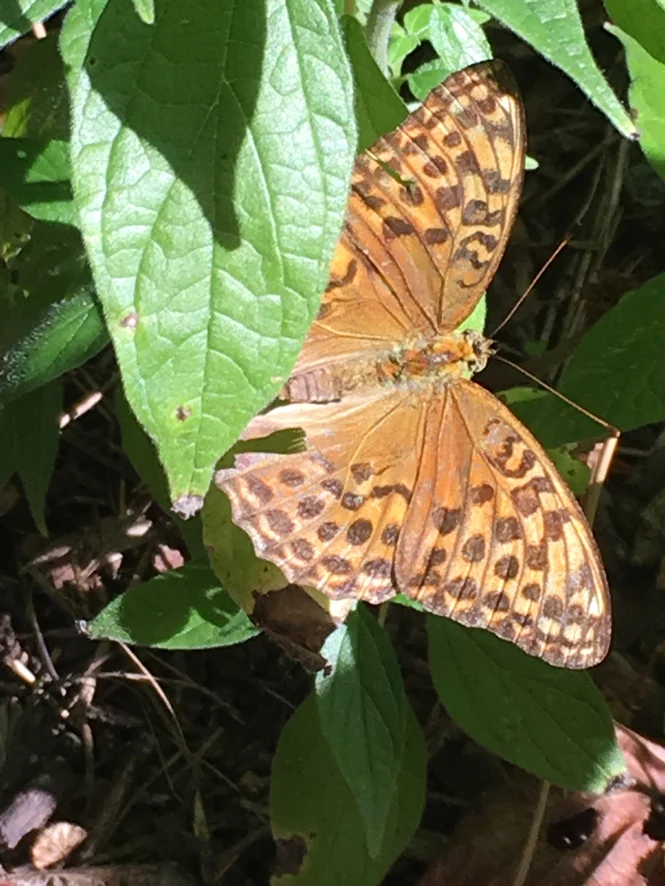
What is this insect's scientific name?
Argynnis paphia
